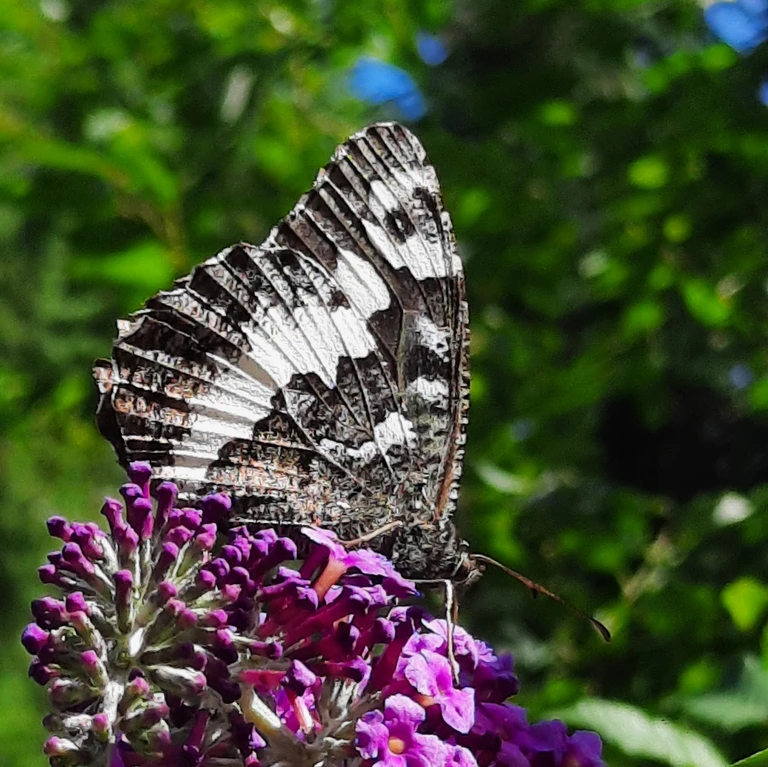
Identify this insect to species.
Brintesia circe
